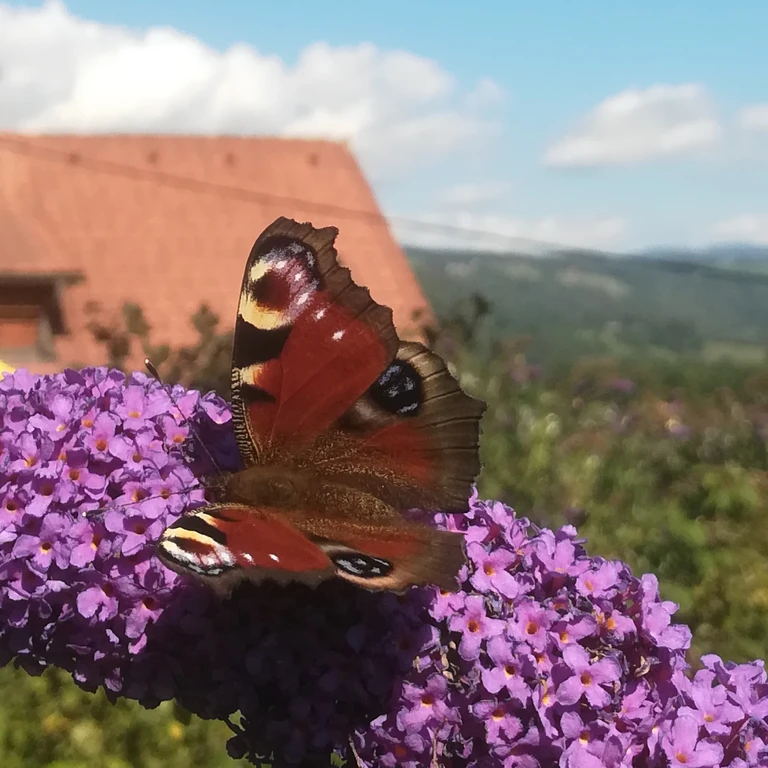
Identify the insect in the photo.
Aglais io
